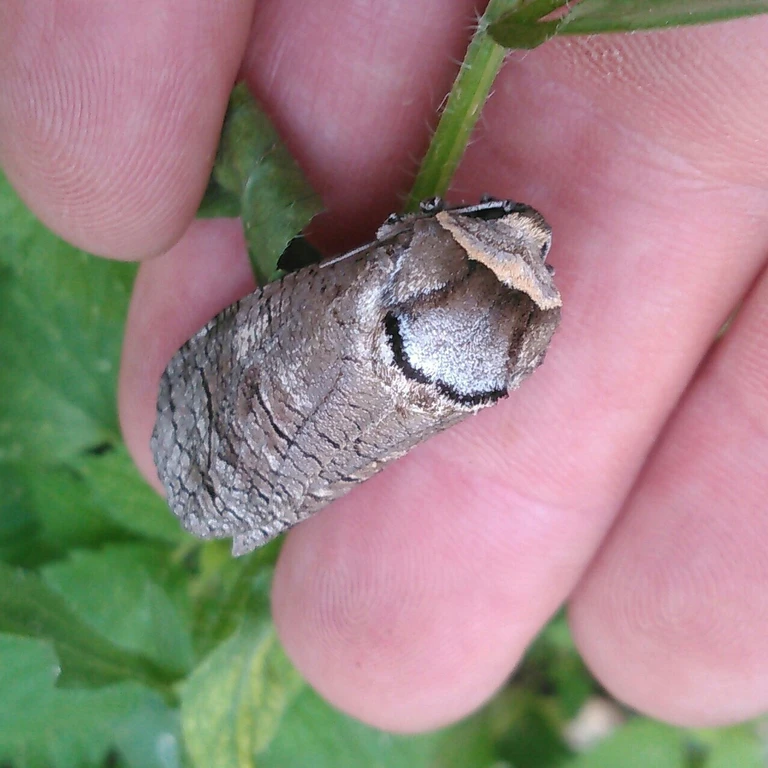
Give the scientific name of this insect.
Cossus cossus
